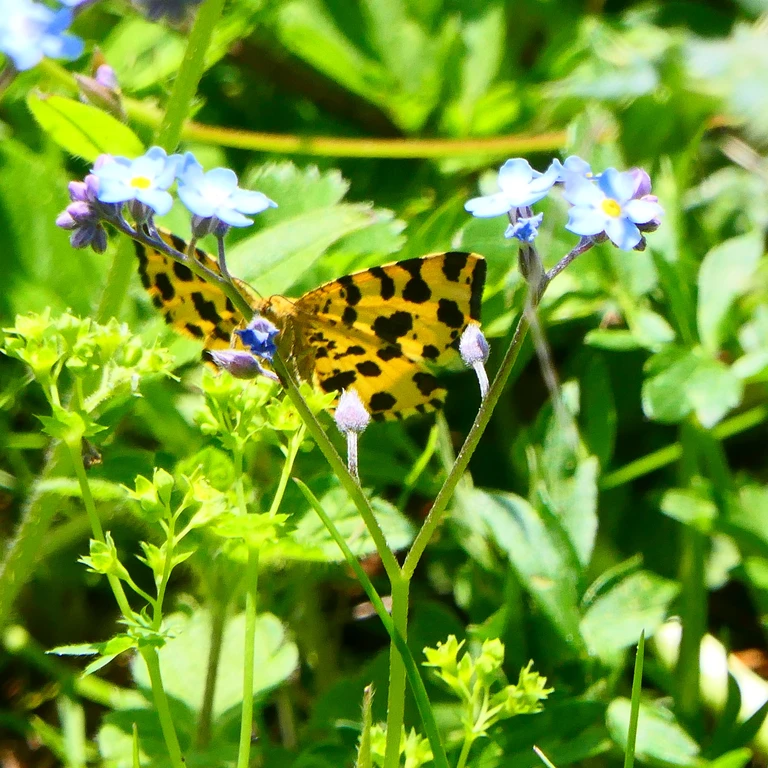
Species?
Pseudopanthera macularia
